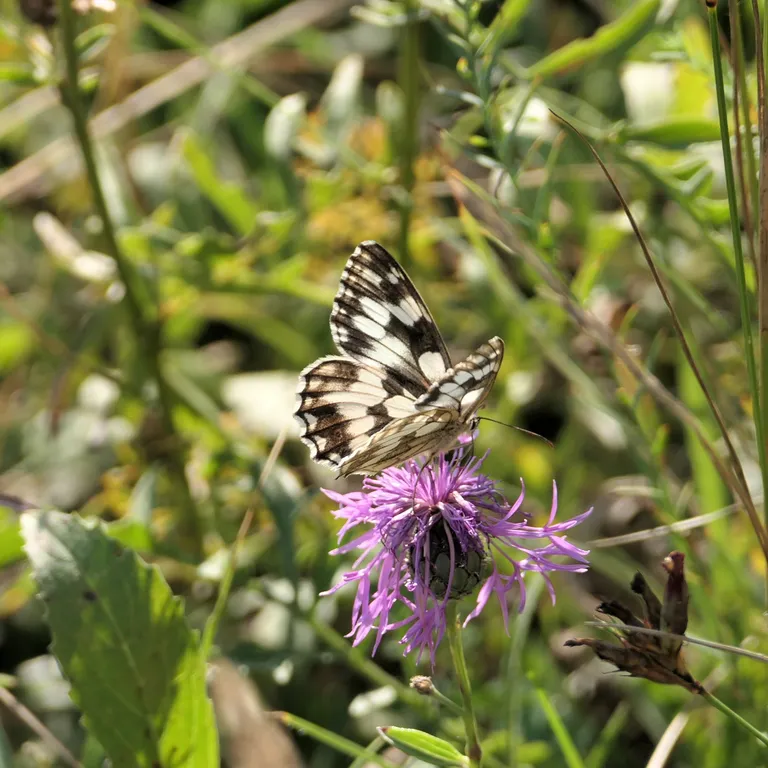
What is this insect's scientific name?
Melanargia galathea
